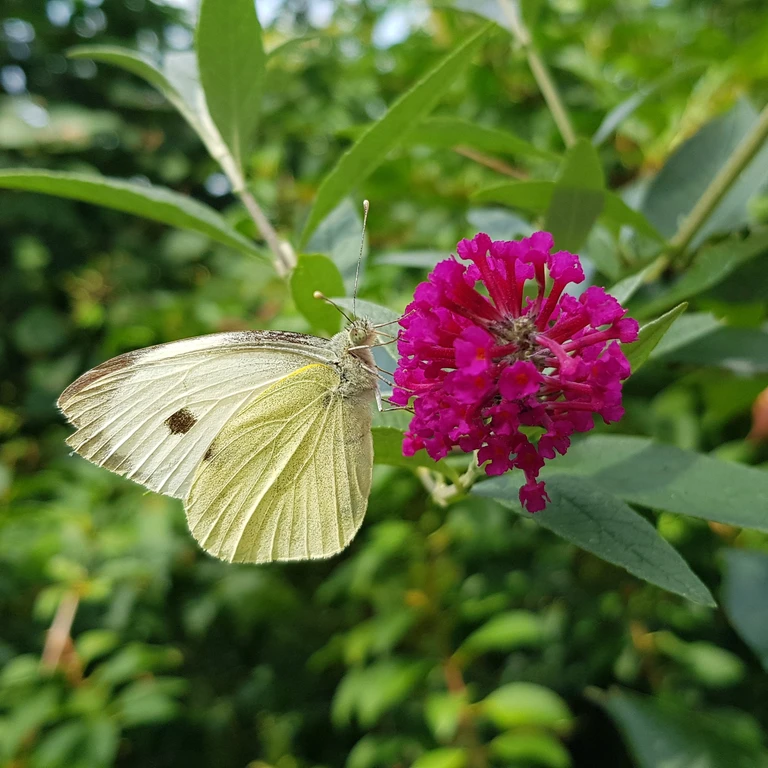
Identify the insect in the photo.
Pieris brassicae
